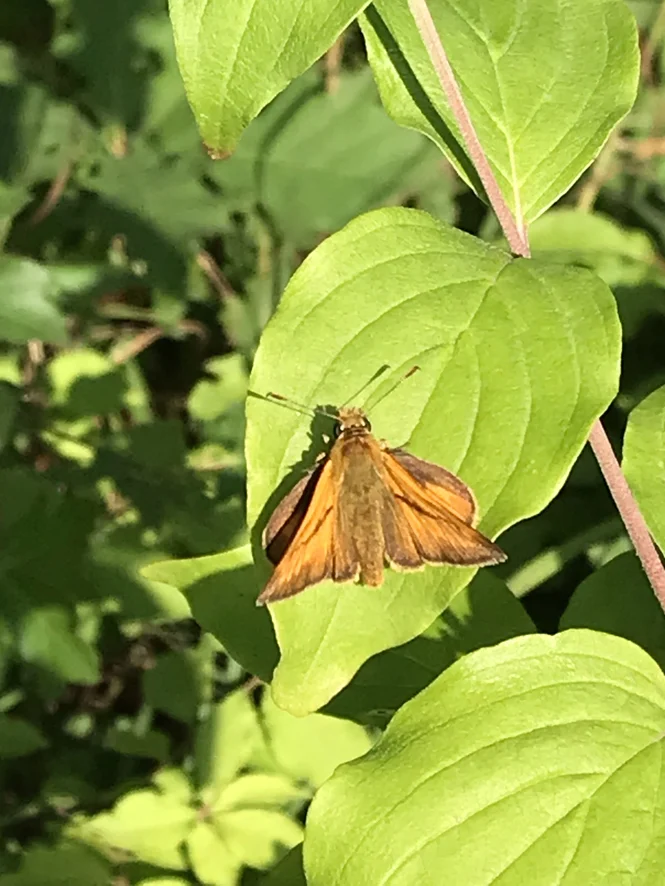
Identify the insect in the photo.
Ochlodes sylvanus (also Ochlodes venata)
